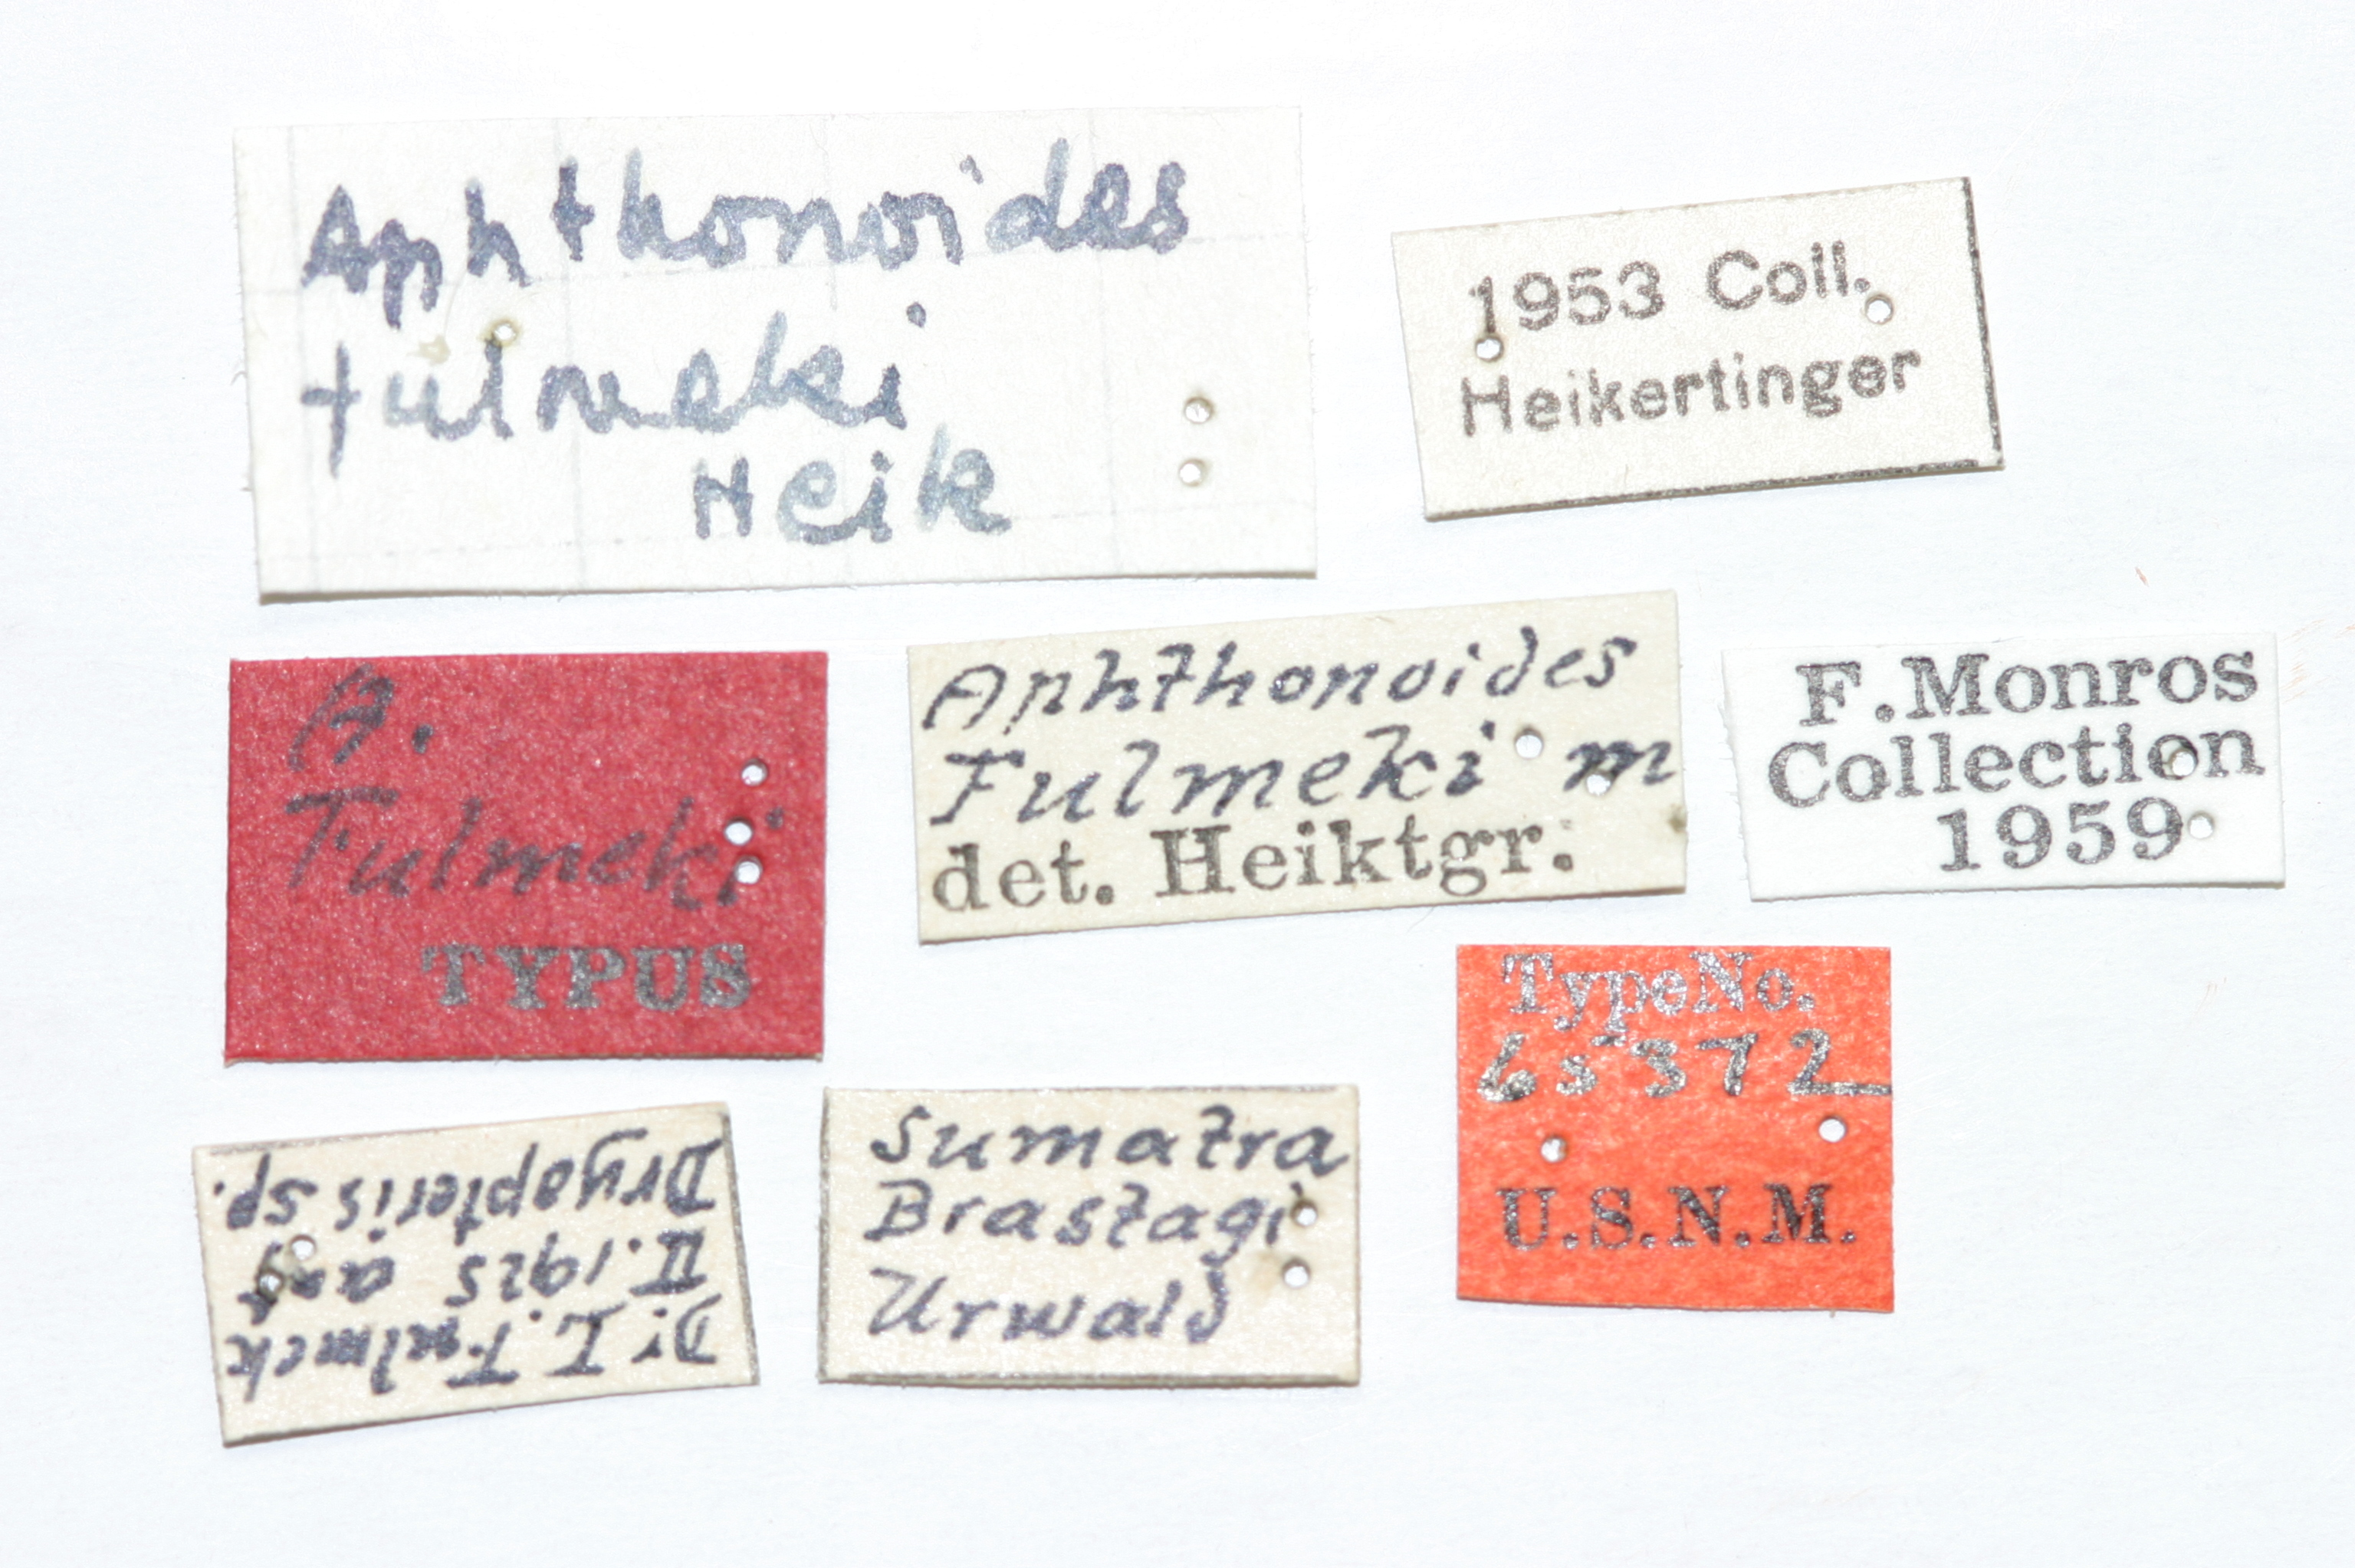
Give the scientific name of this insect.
Aphthonoides fulmeki
